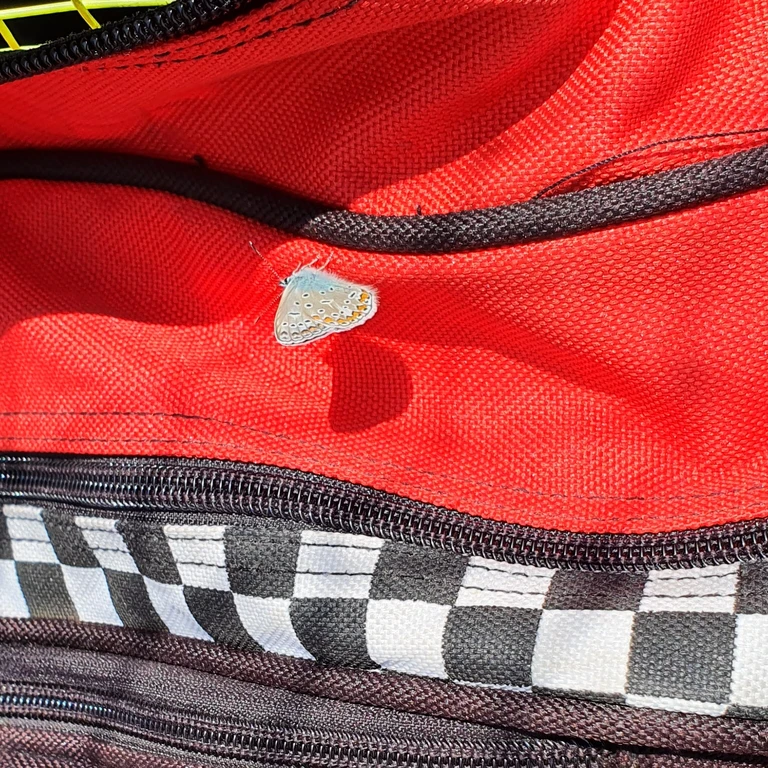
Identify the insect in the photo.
Polyommatus icarus
